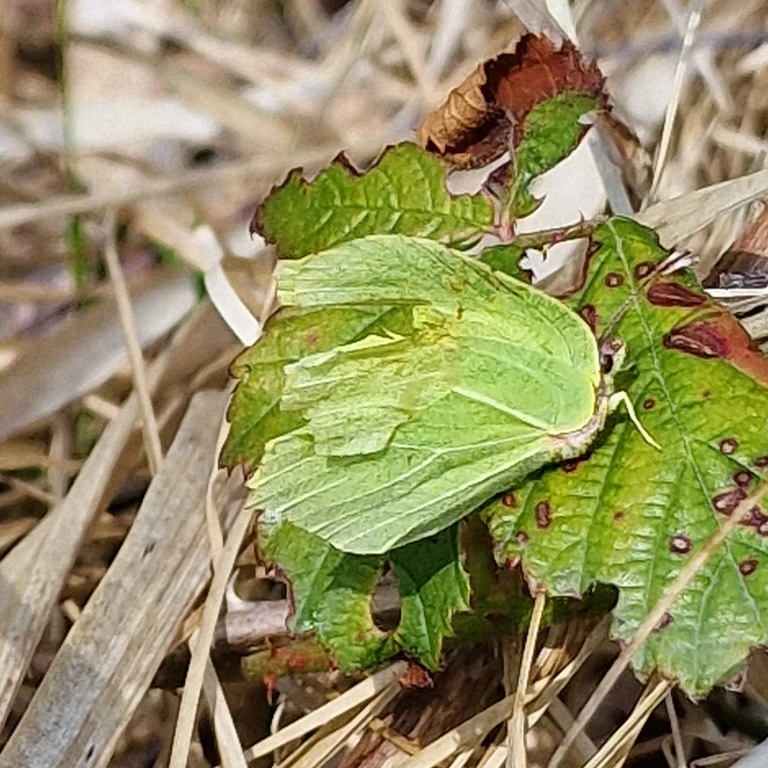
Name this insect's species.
Gonepteryx rhamni
